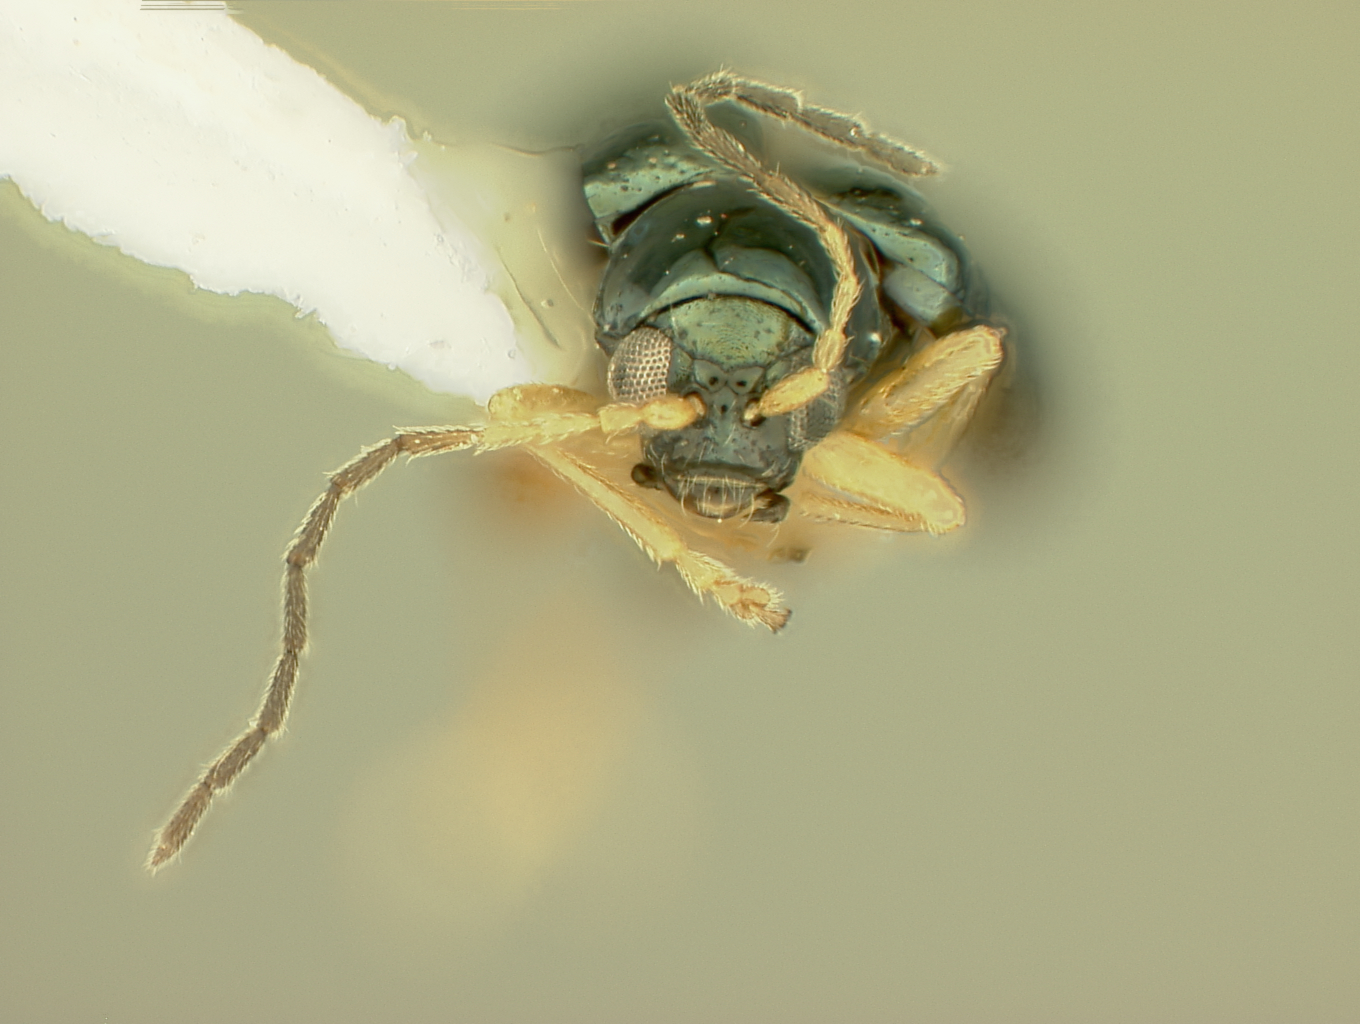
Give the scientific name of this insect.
Aphthona marataka
